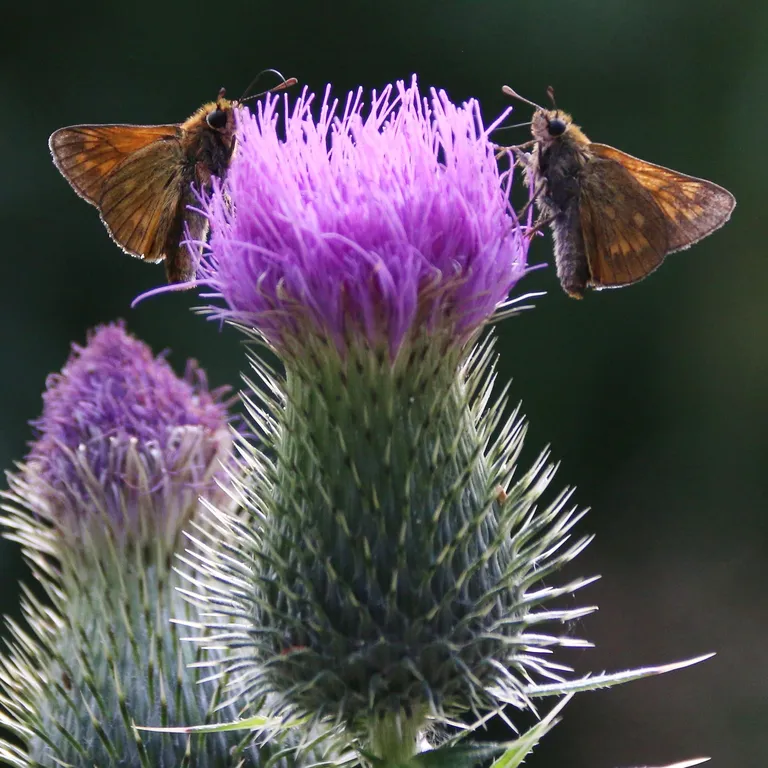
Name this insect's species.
Ochlodes sylvanus (also Ochlodes venata)
